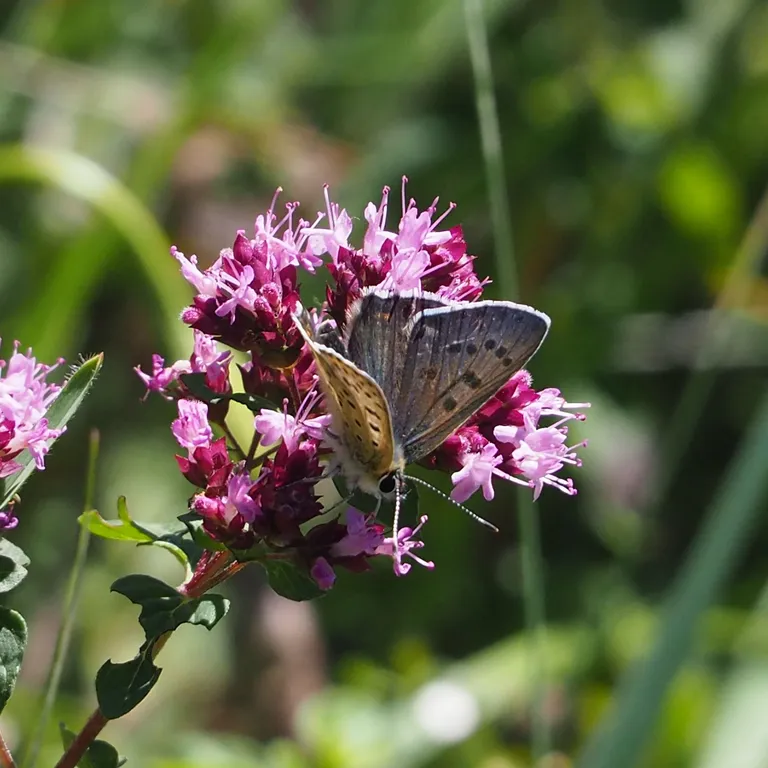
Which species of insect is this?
Lycaena tityrus (also Loweia tityrus)
